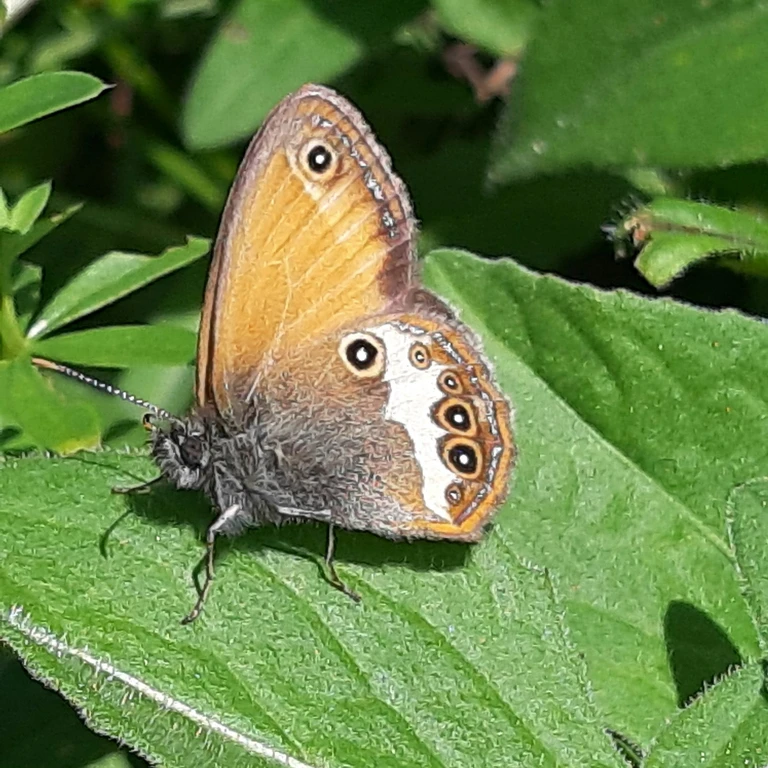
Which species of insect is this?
Coenonympha arcania
